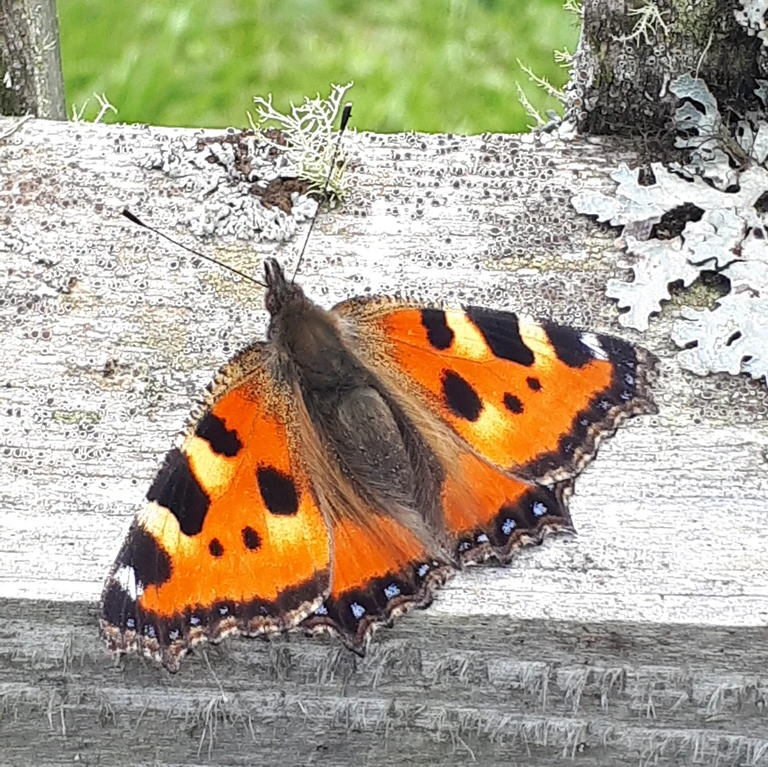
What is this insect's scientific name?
Aglais urticae
